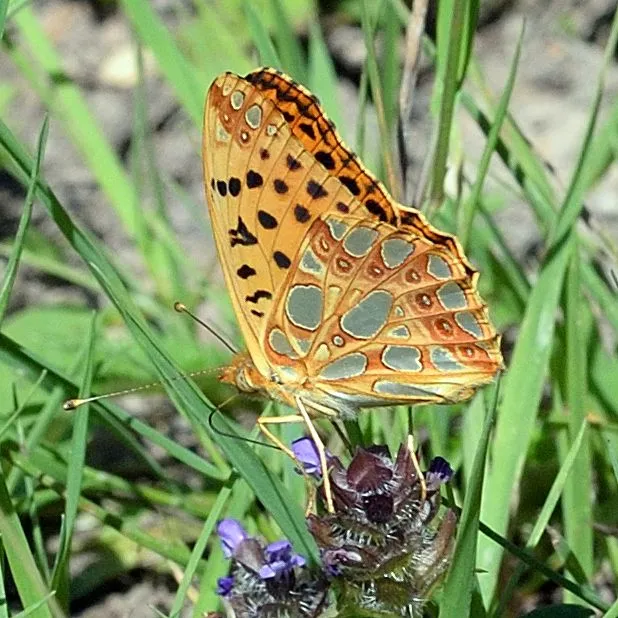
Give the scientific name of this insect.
Issoria lathonia
